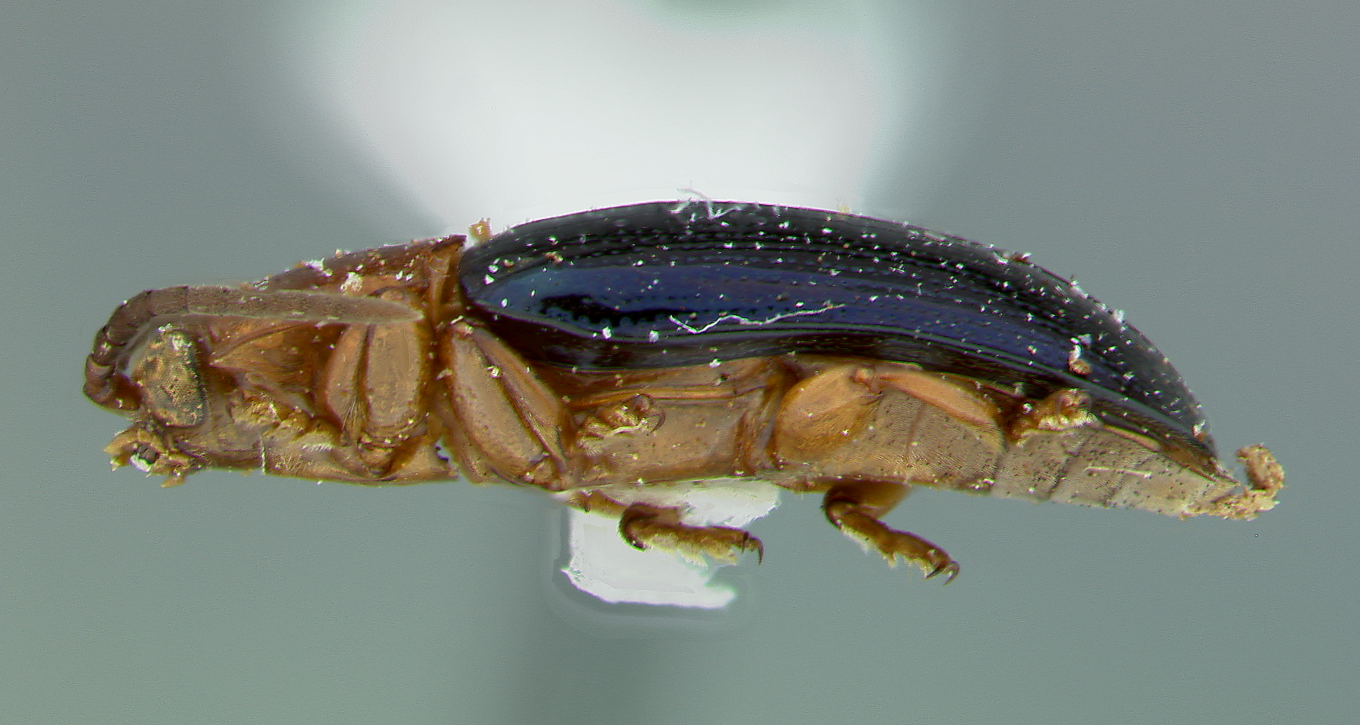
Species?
Cephaloleia lepida
